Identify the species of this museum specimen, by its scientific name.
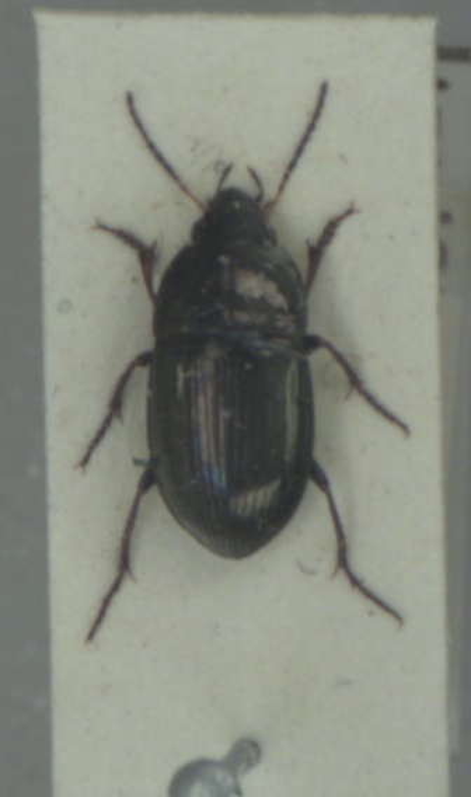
Amara convexior
